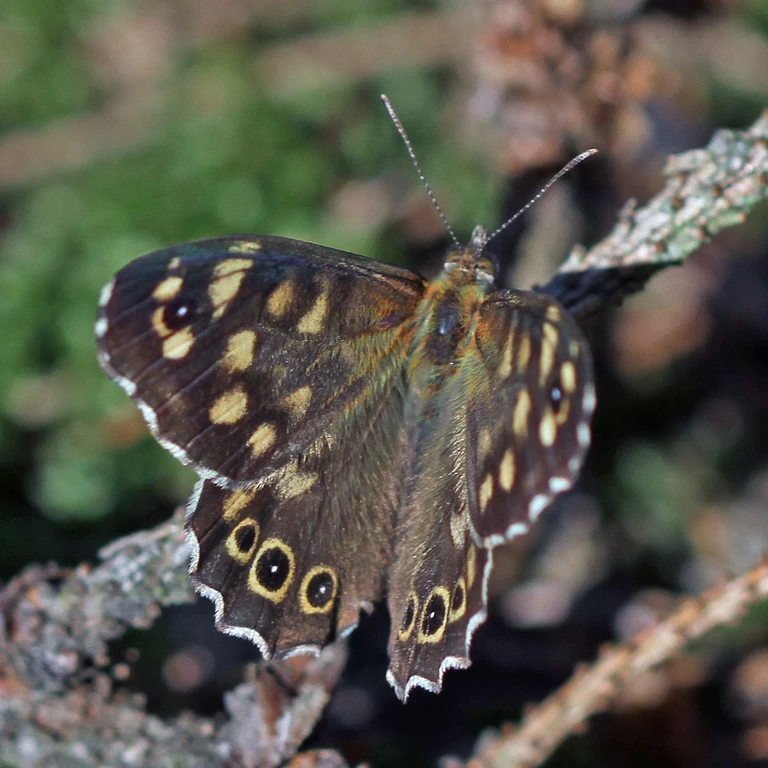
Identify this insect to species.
Pararge aegeria
